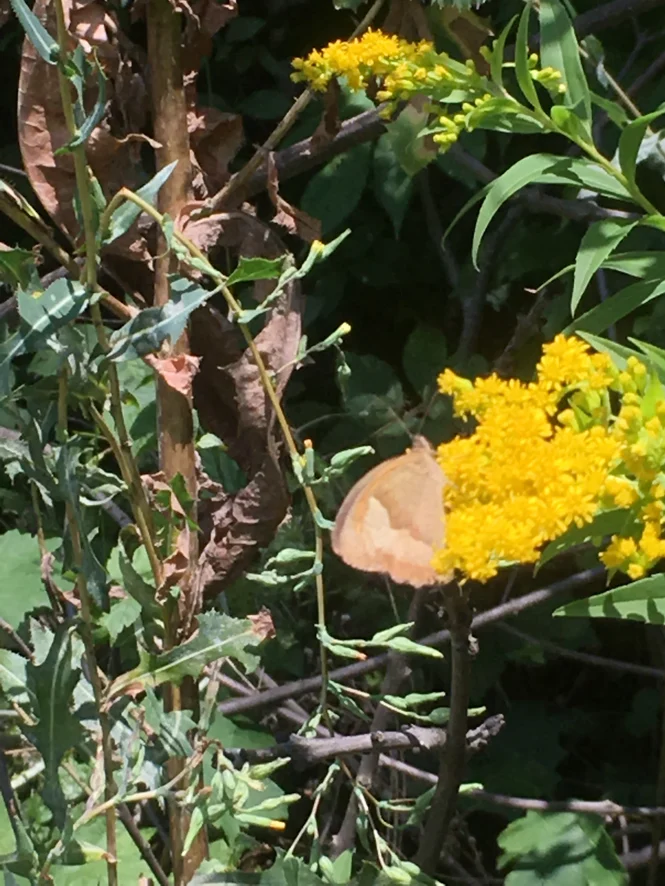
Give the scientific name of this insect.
Maniola jurtina
